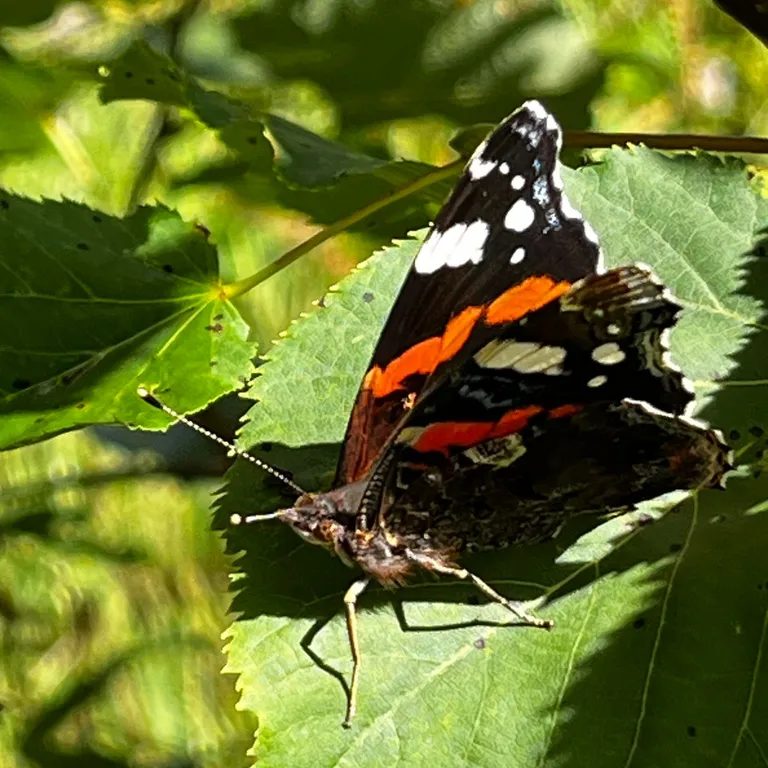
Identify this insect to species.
Vanessa atalanta
